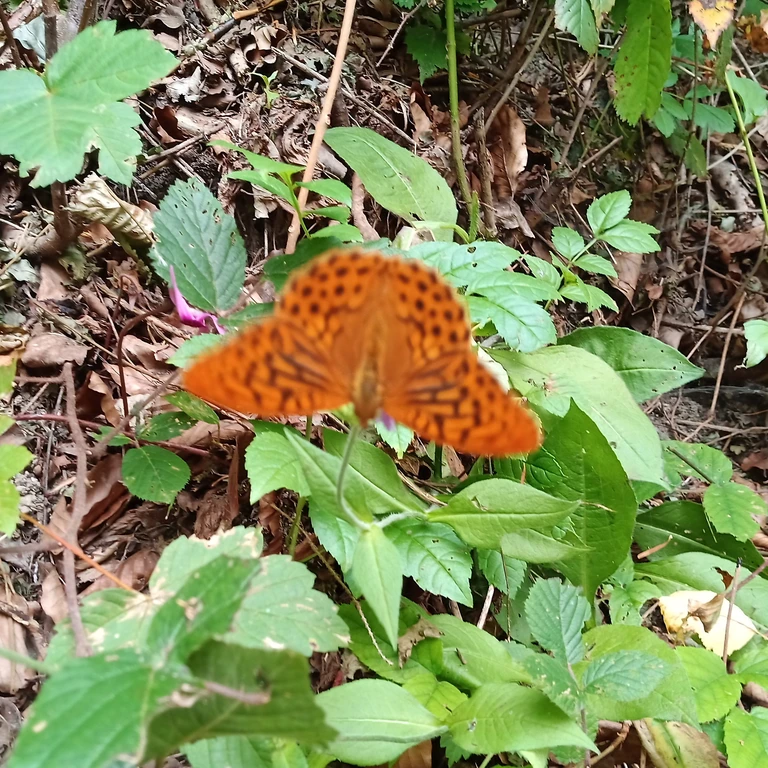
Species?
Argynnis paphia
